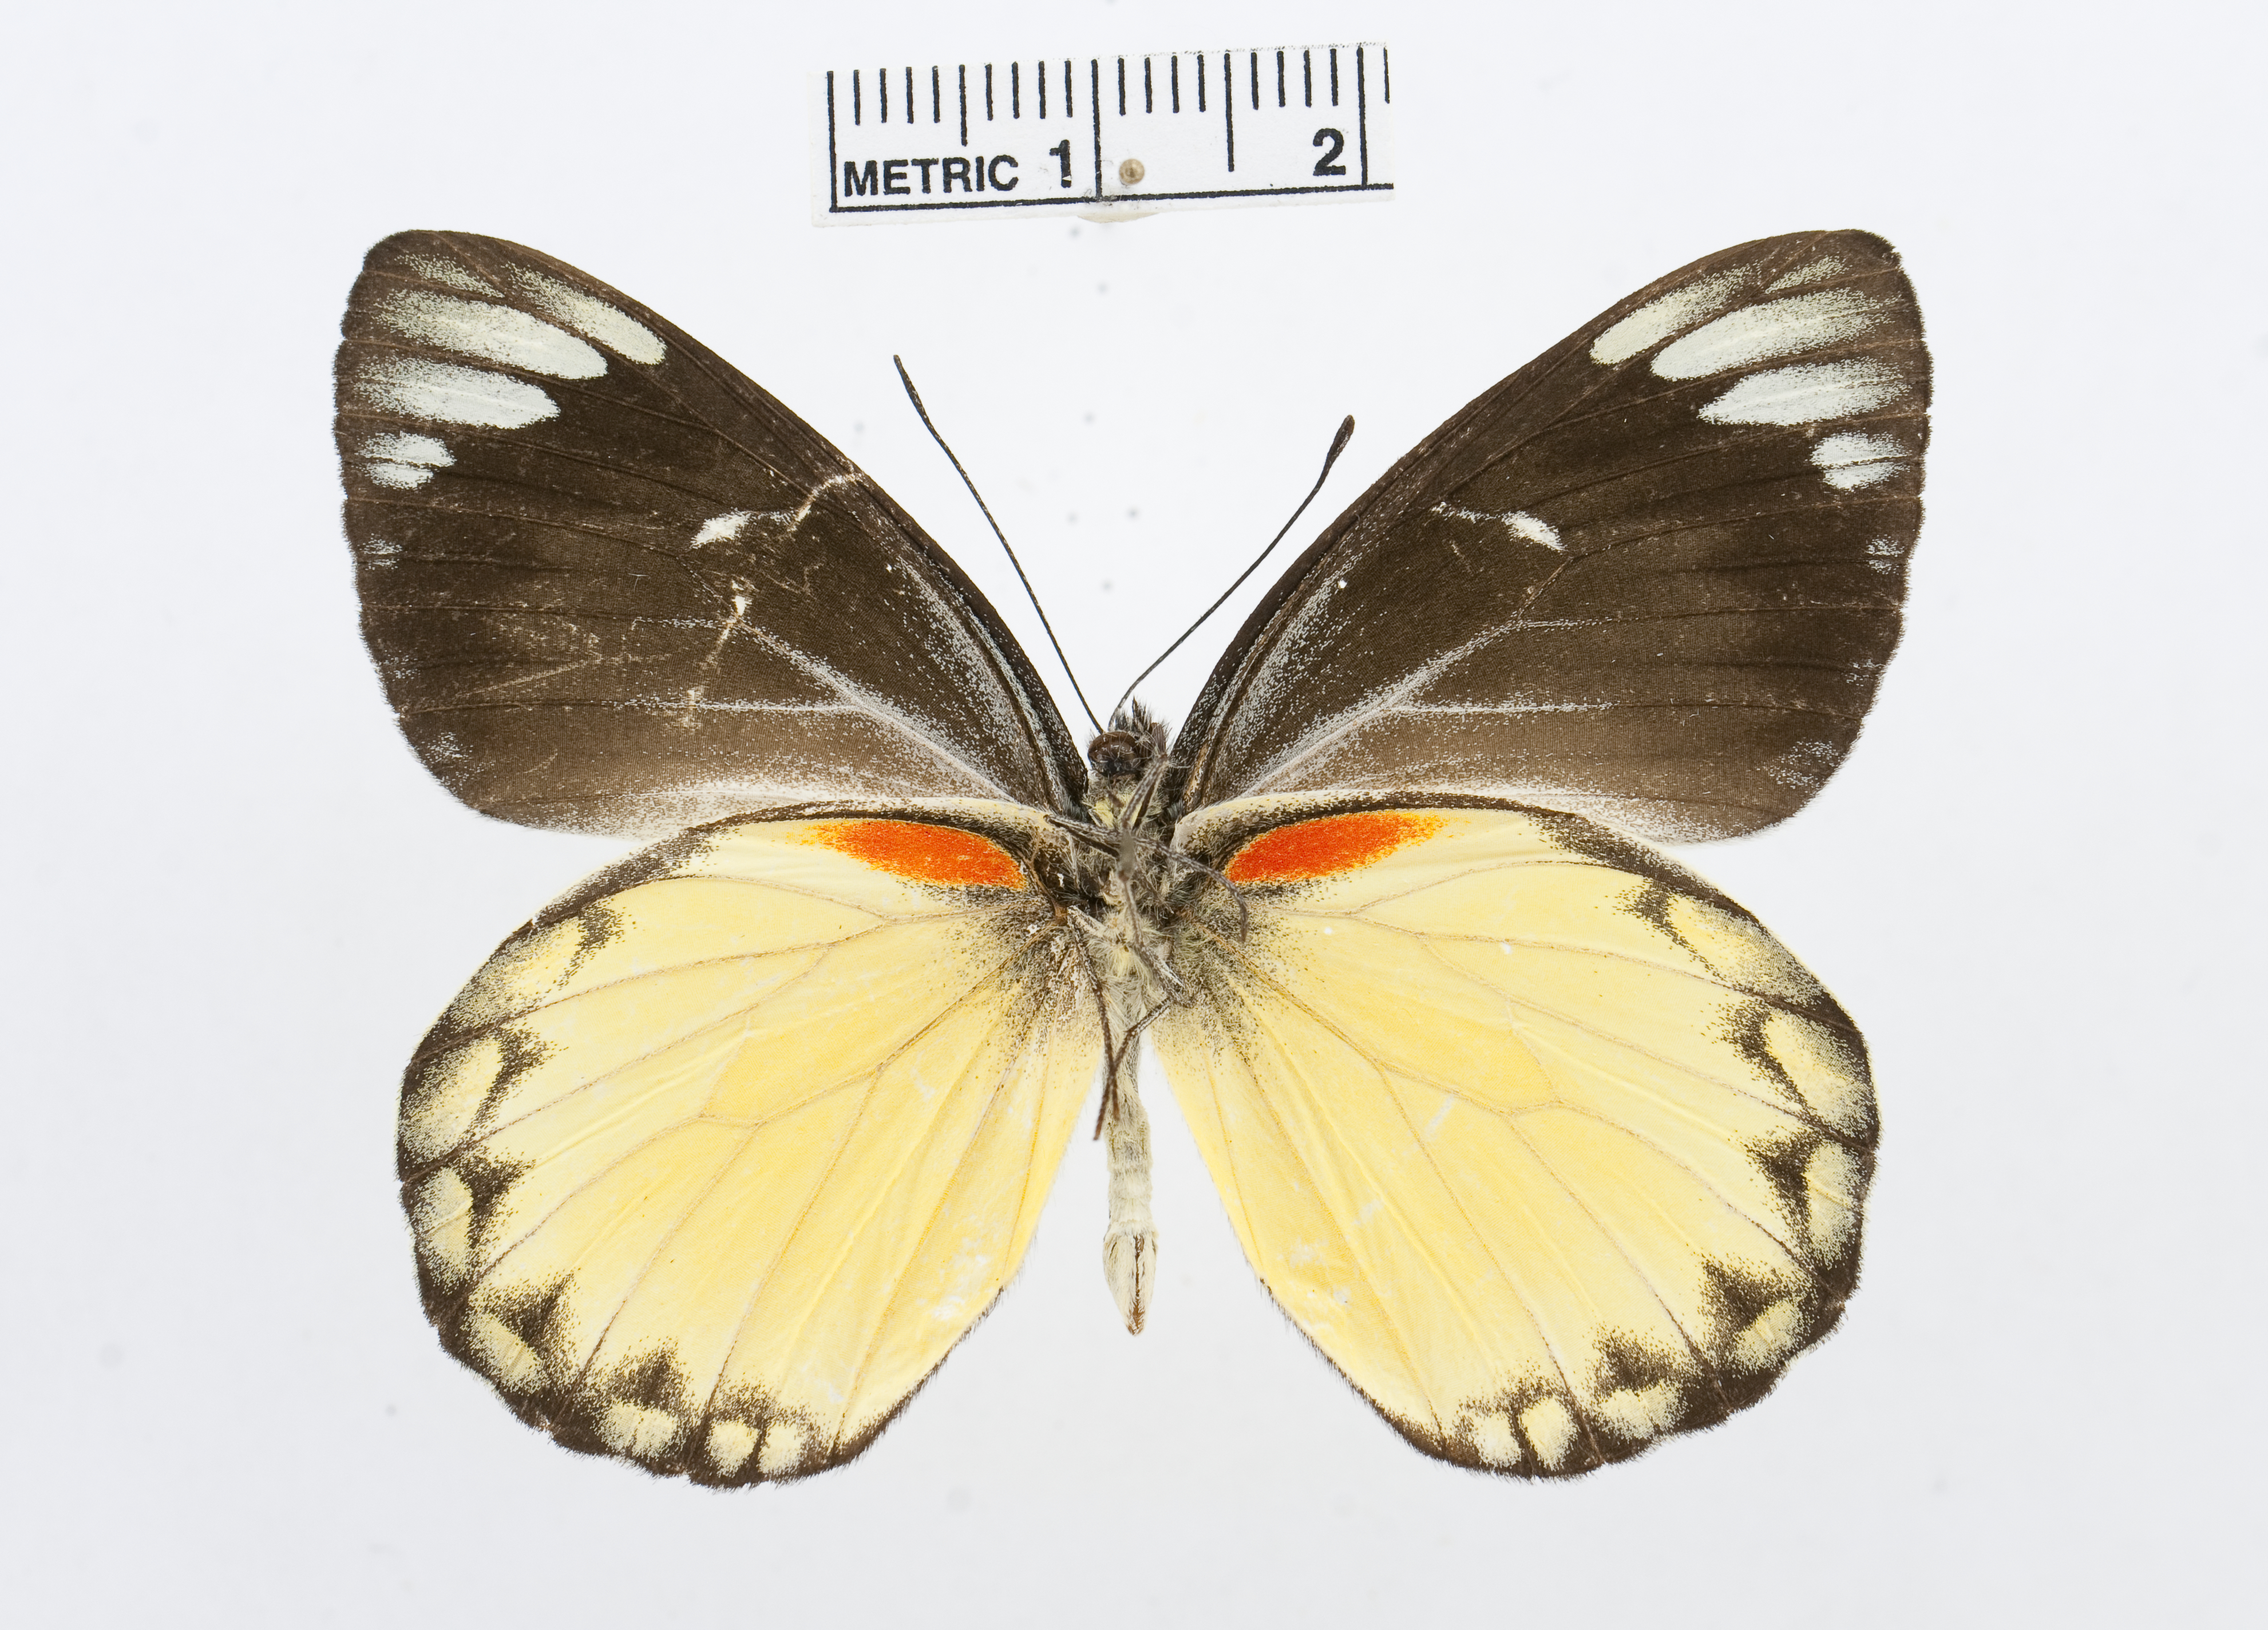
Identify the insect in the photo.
Delias belisama
